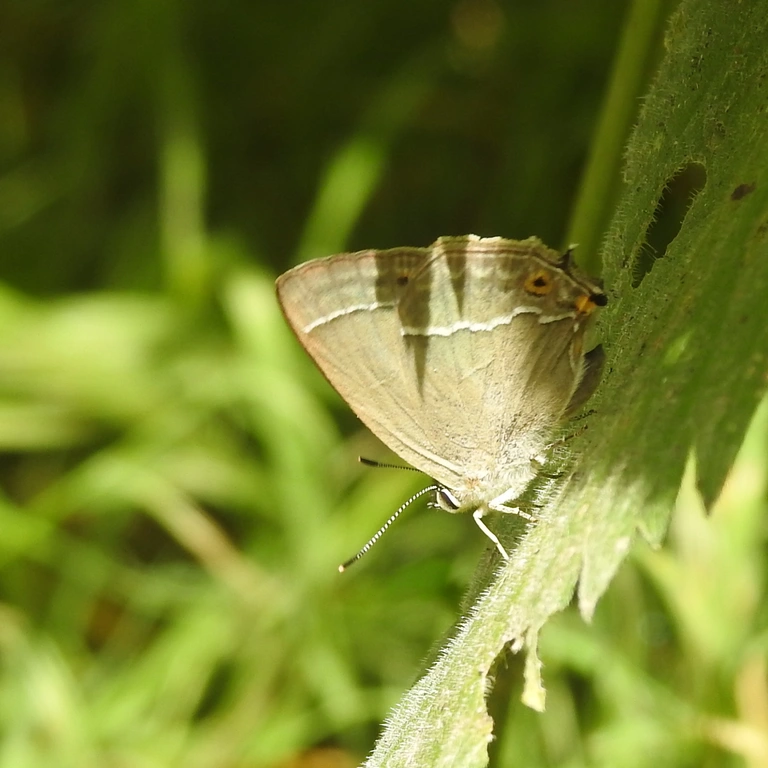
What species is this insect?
Favonius quercus (also Quercusia quercus)
